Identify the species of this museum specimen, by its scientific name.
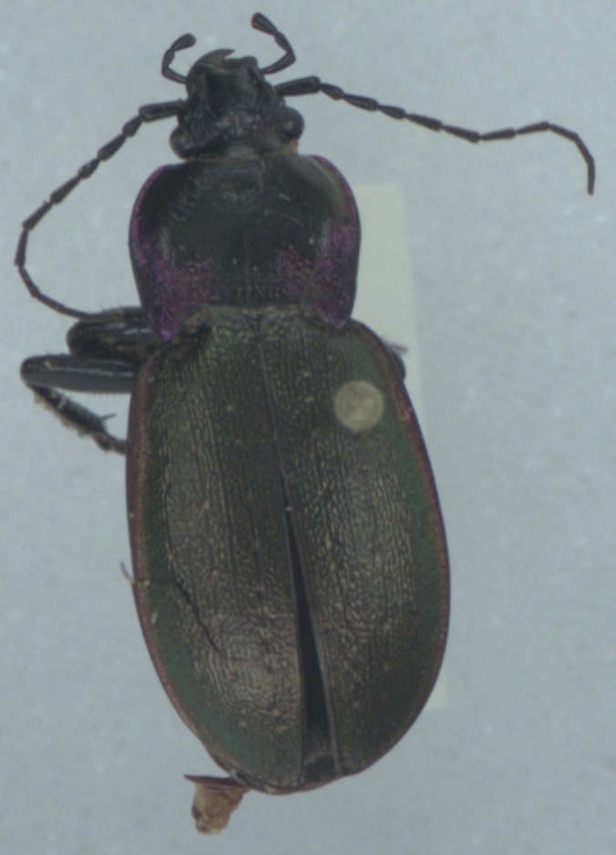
Carabus nemoralis
